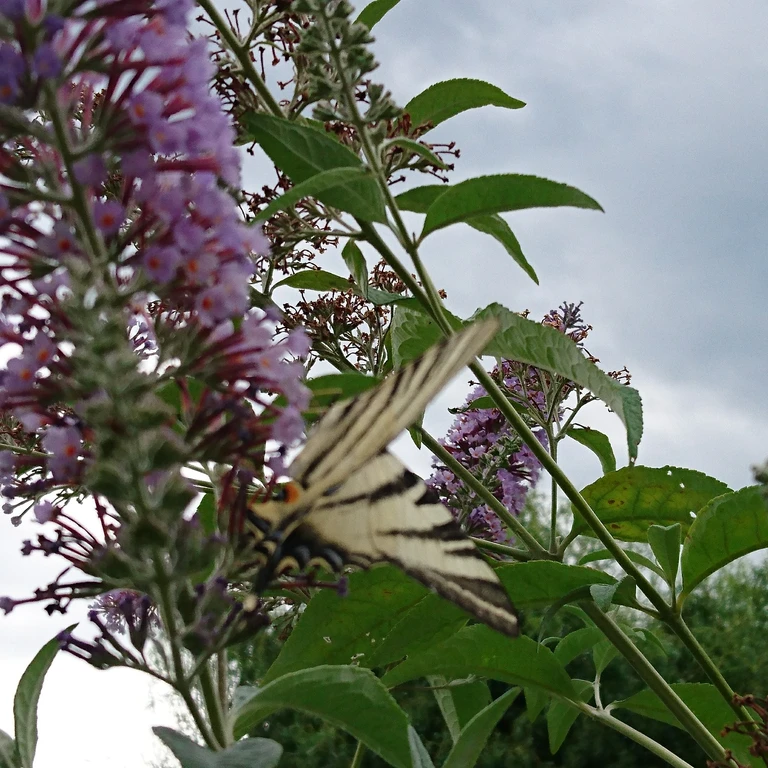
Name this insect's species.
Iphiclides podalirius
